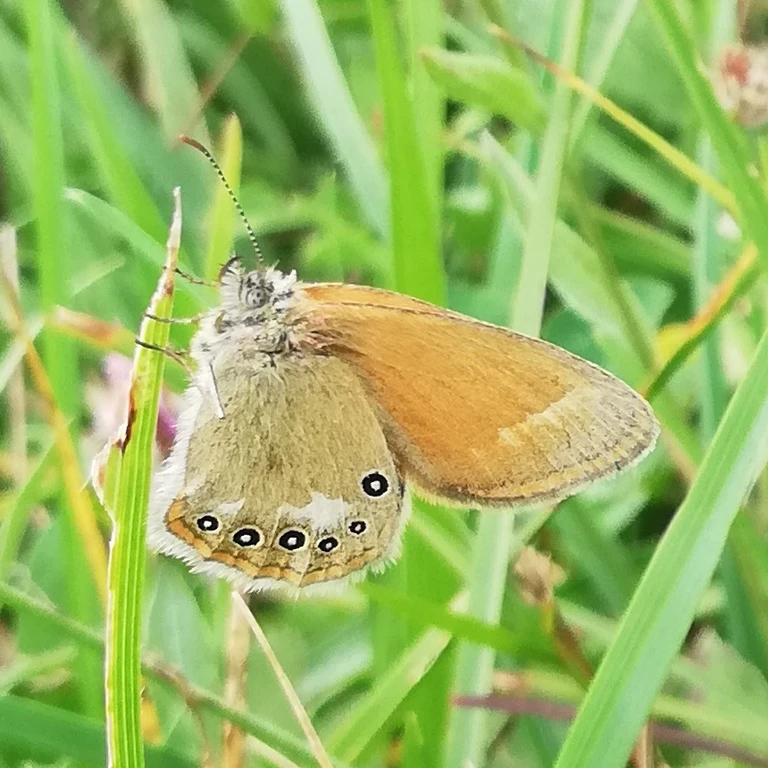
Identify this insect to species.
Coenonympha glycerion (also Coenonympha iphis)
